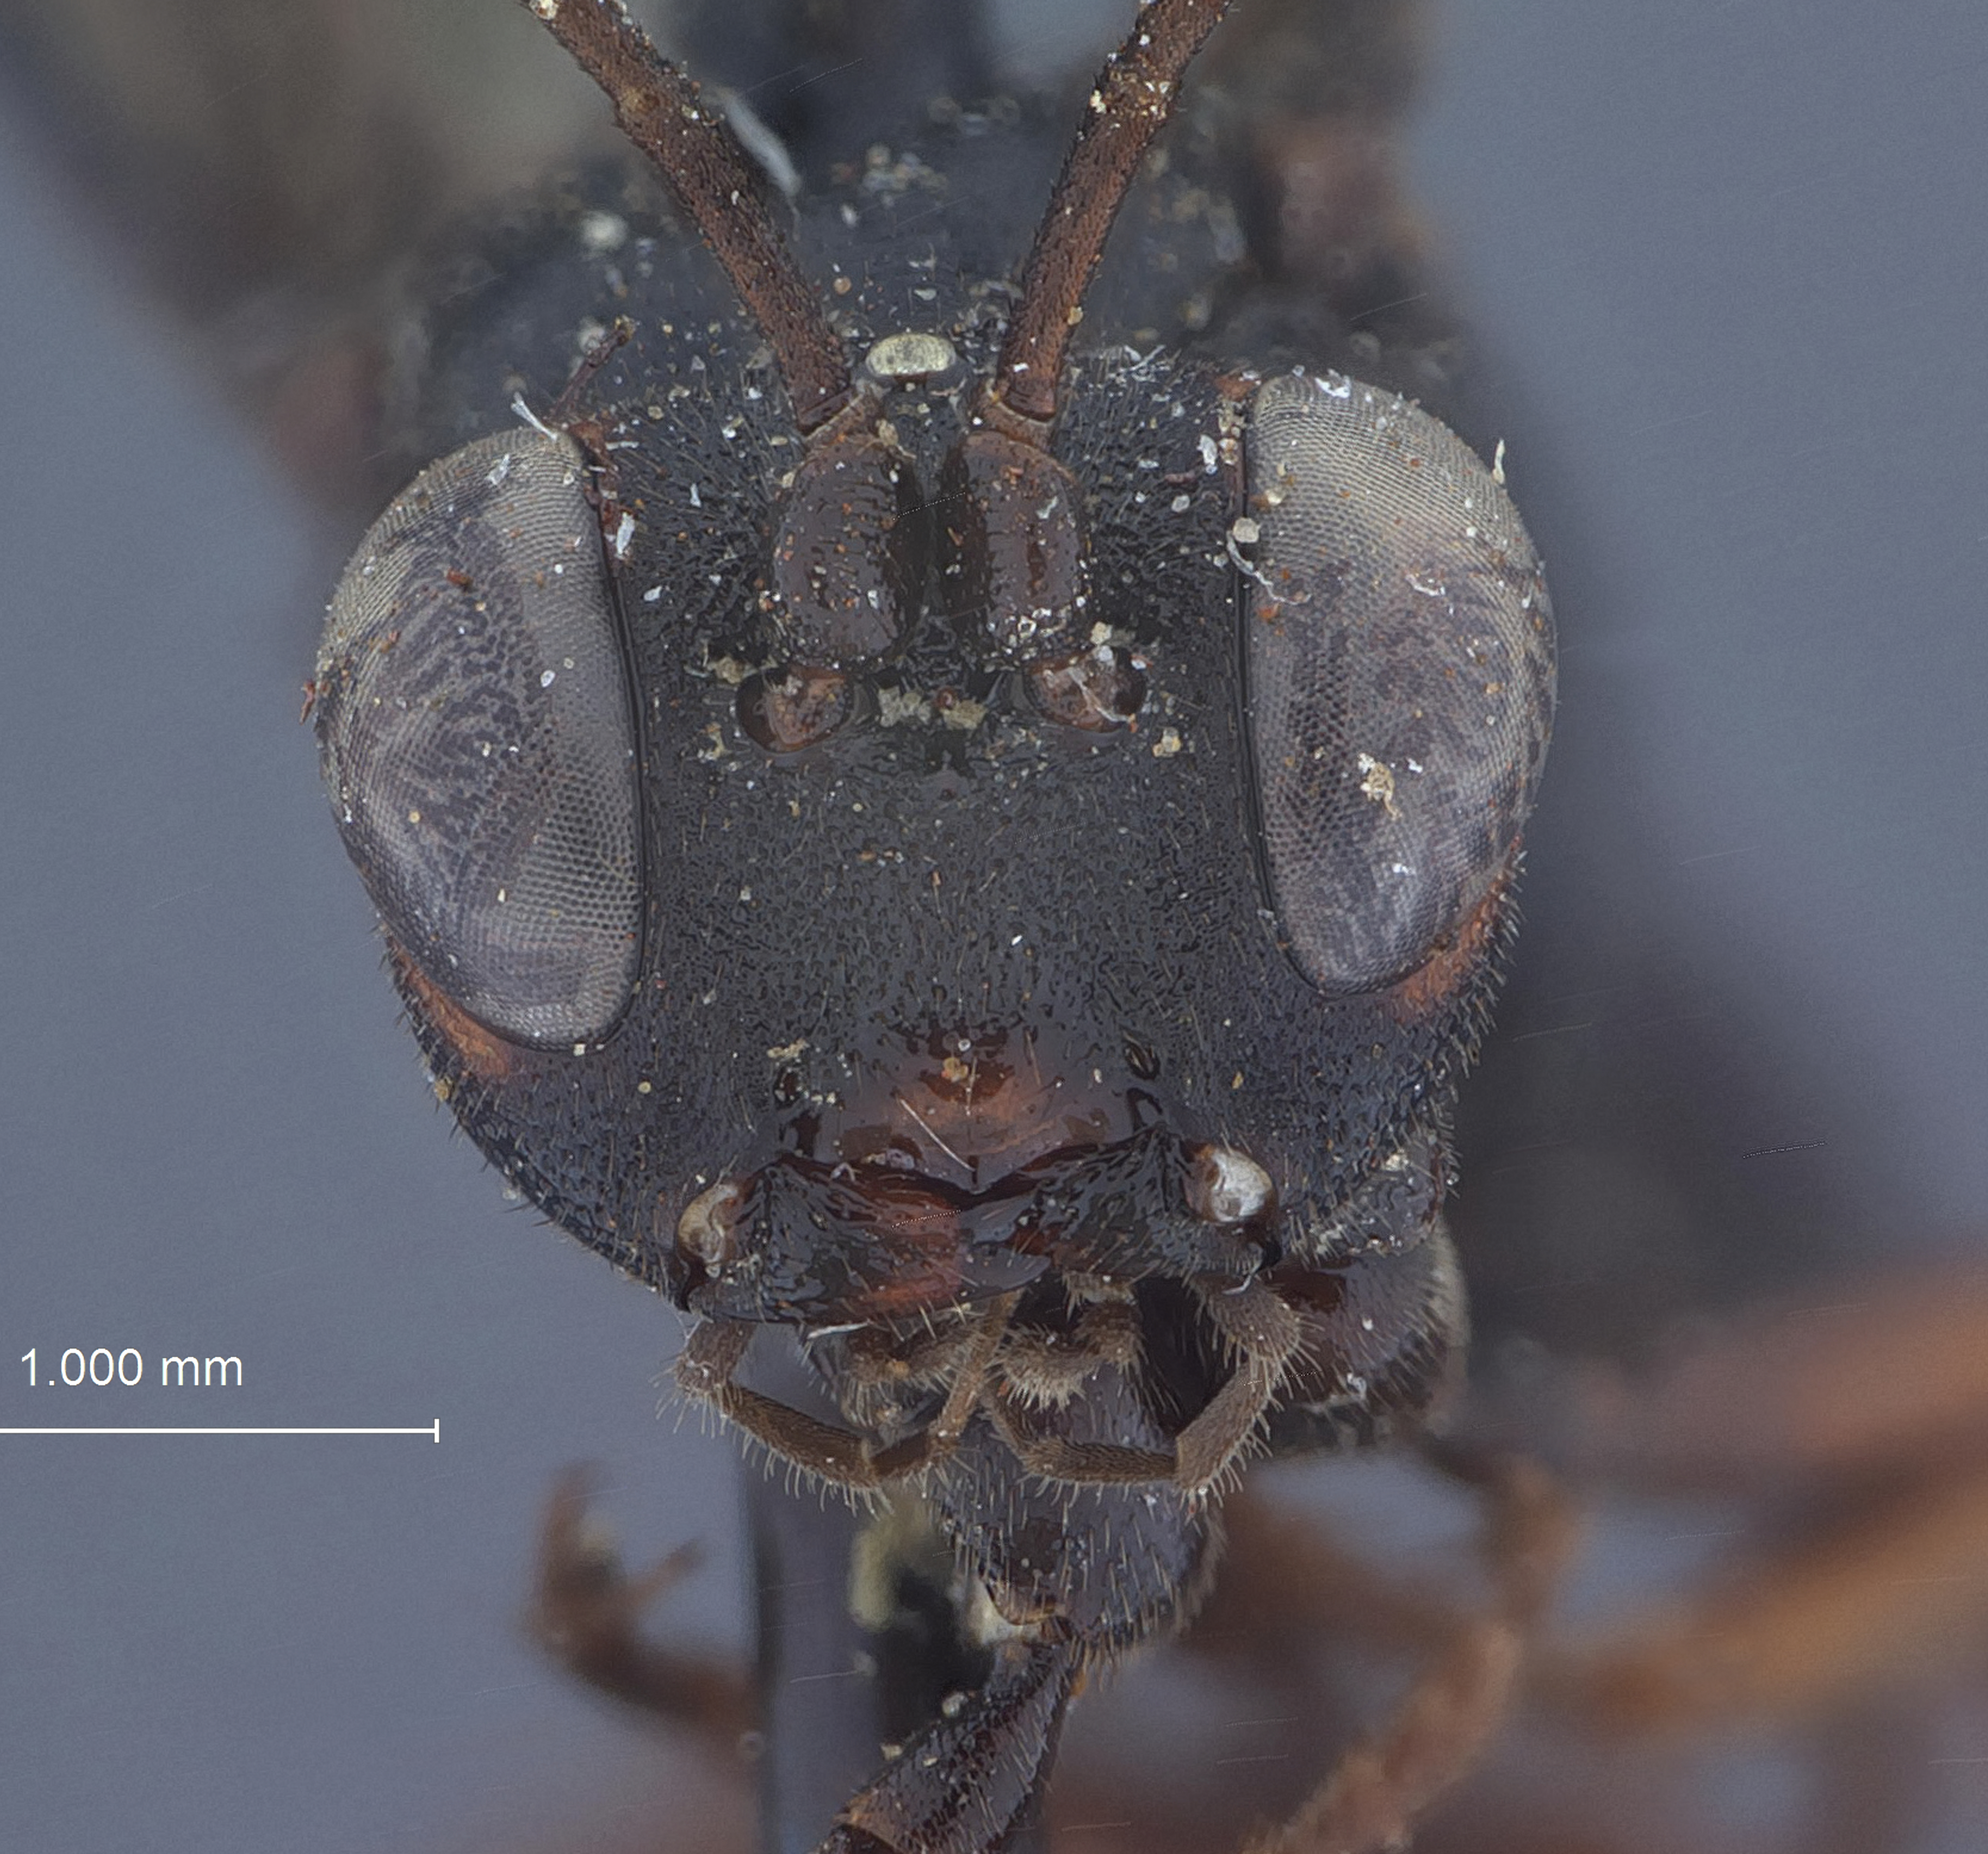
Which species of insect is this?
Xylophrurus nubilipennis
